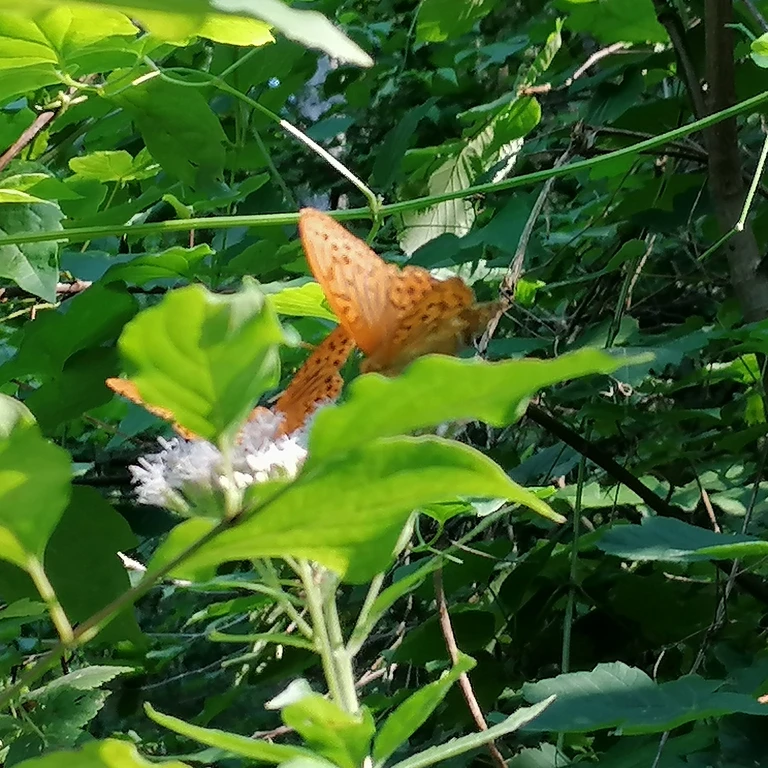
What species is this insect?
Argynnis paphia
